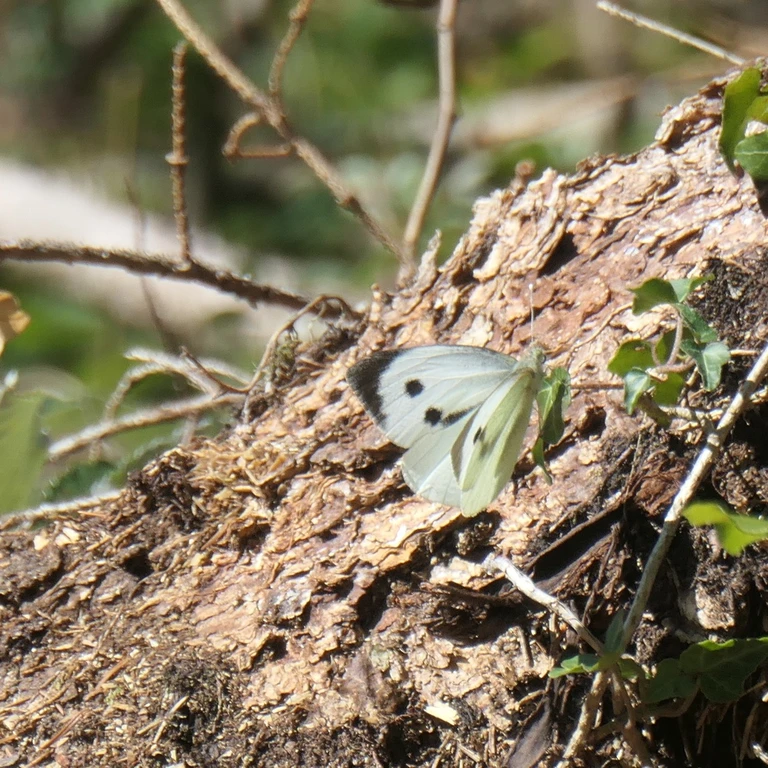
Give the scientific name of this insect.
Pieris brassicae
